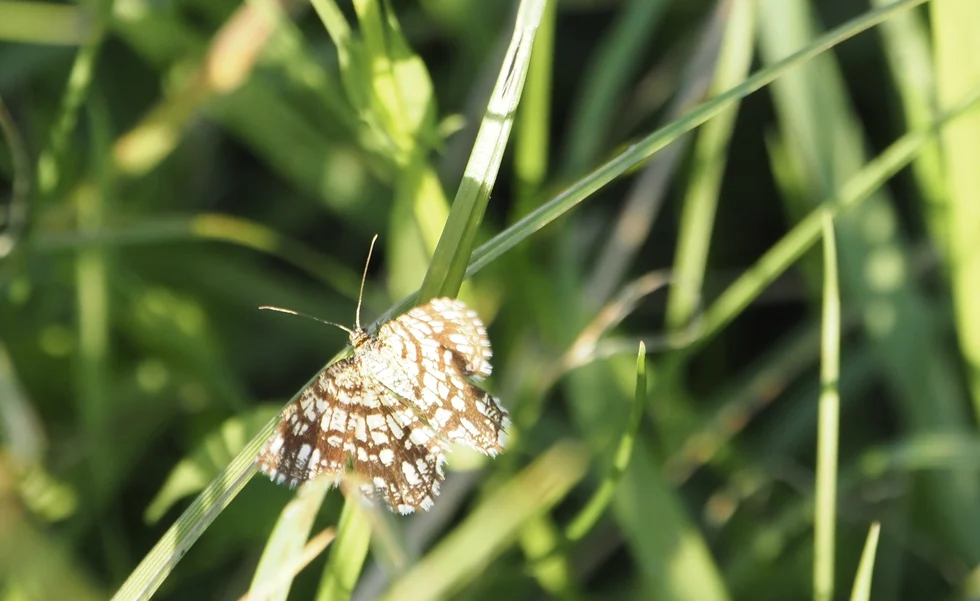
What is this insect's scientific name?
Chiasmia clathrata
